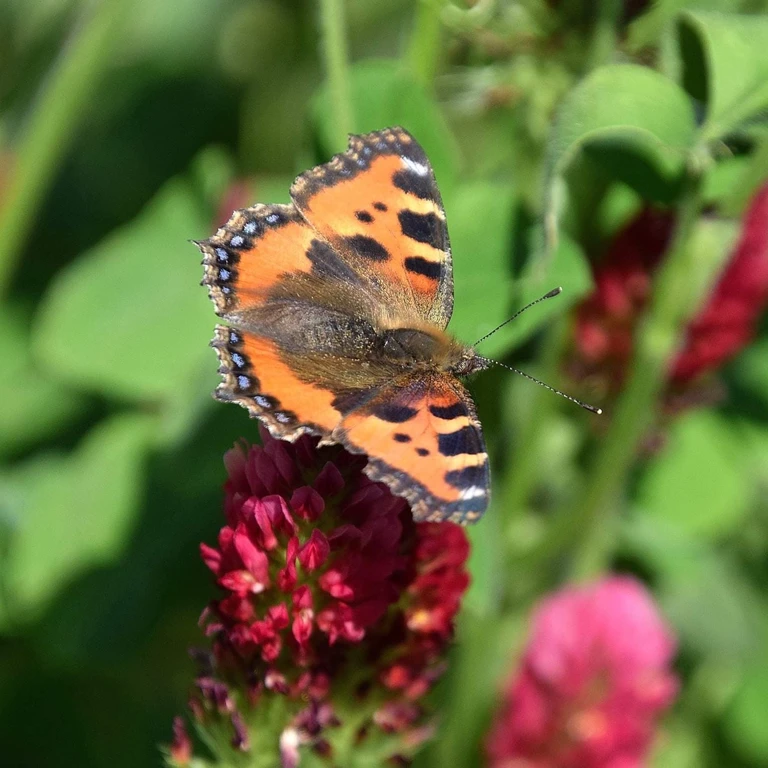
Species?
Aglais urticae
